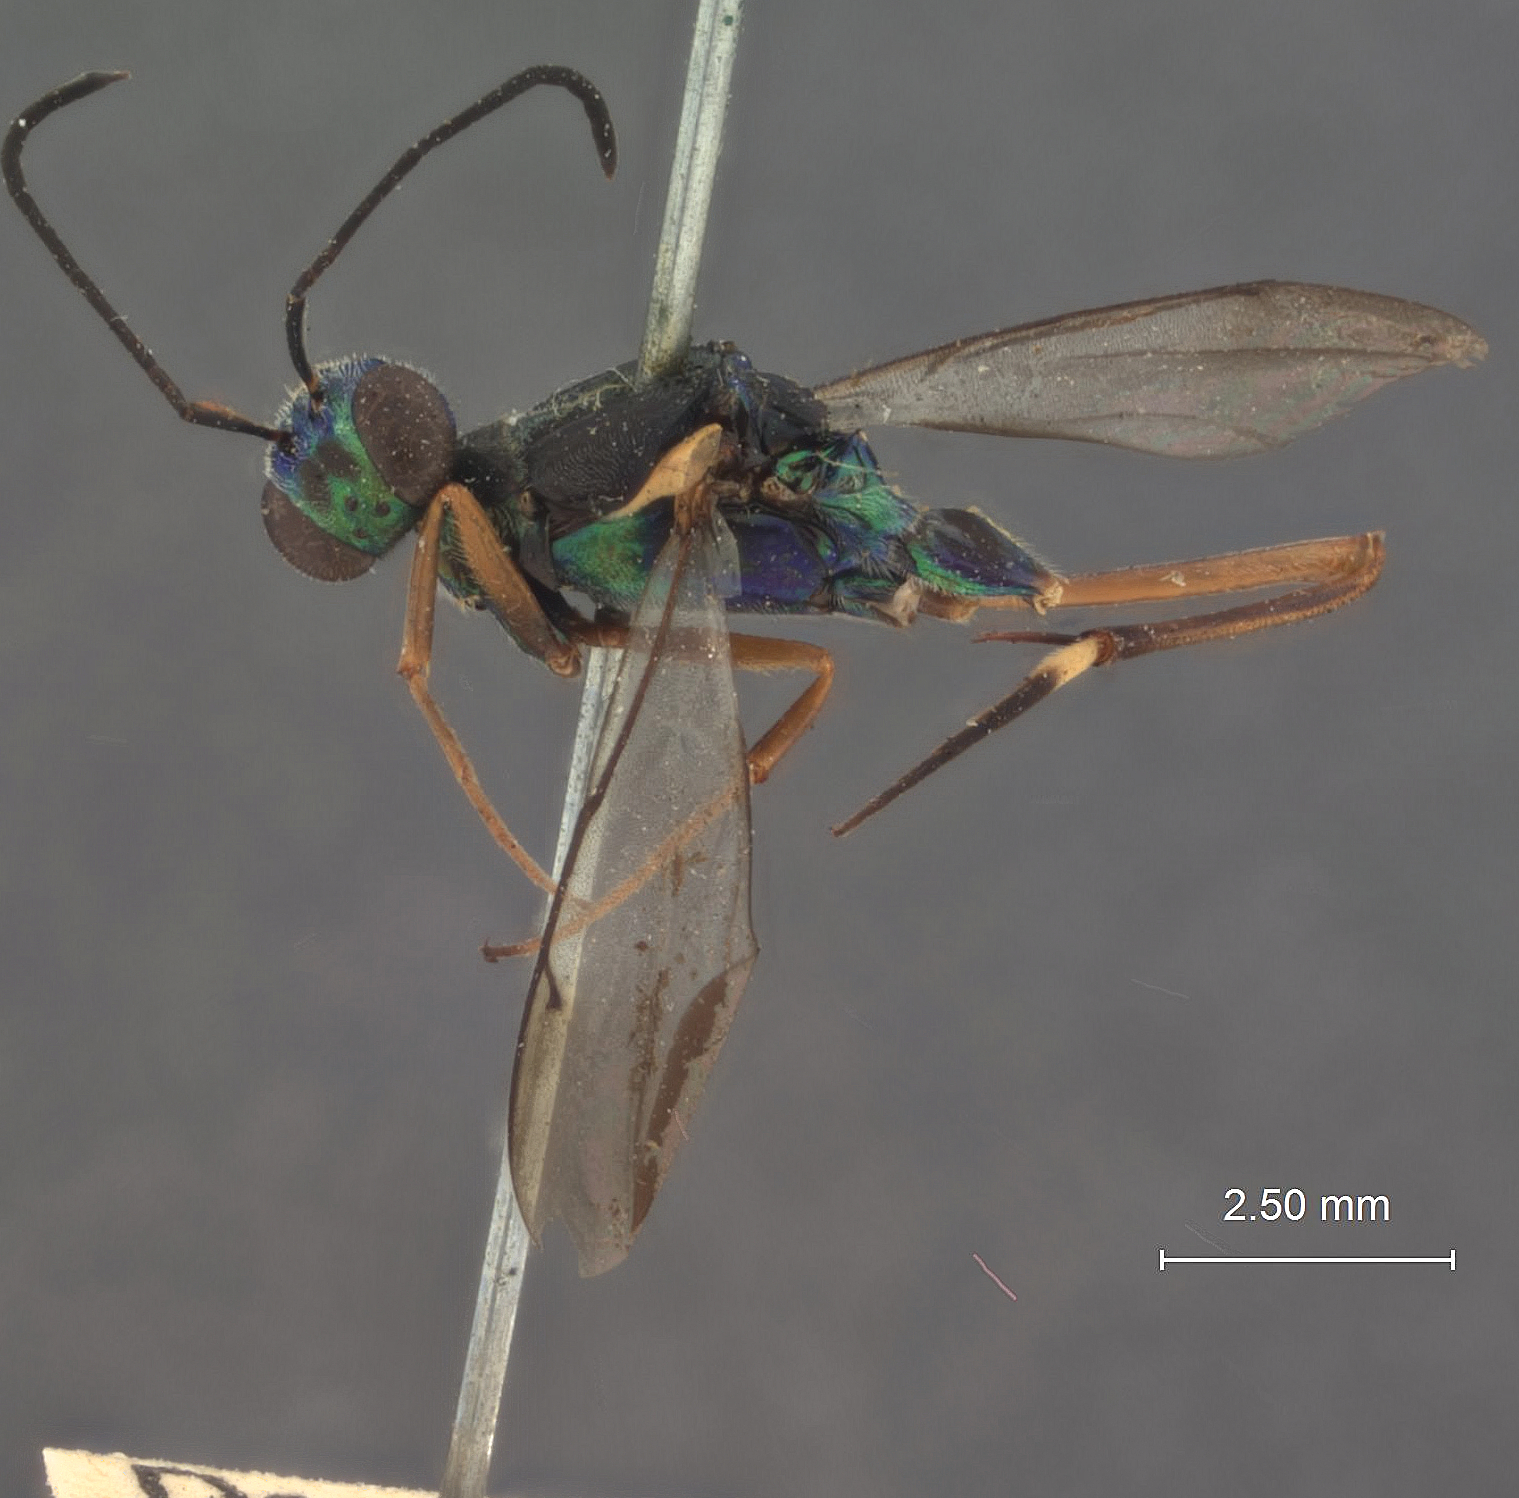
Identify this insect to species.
Metapelma speciosa
